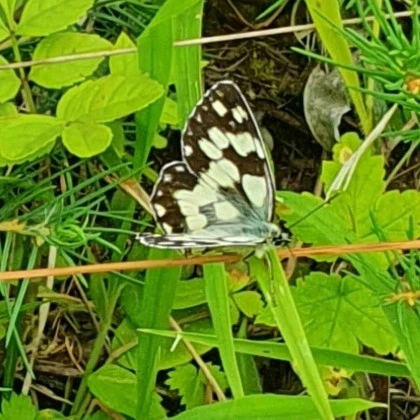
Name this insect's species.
Melanargia galathea
